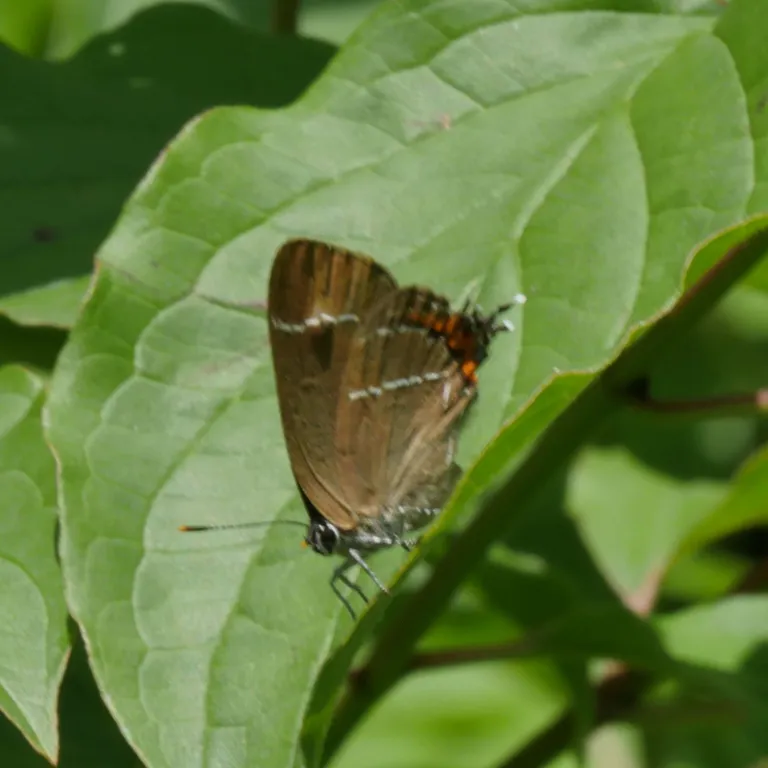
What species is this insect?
Satyrium w-album
